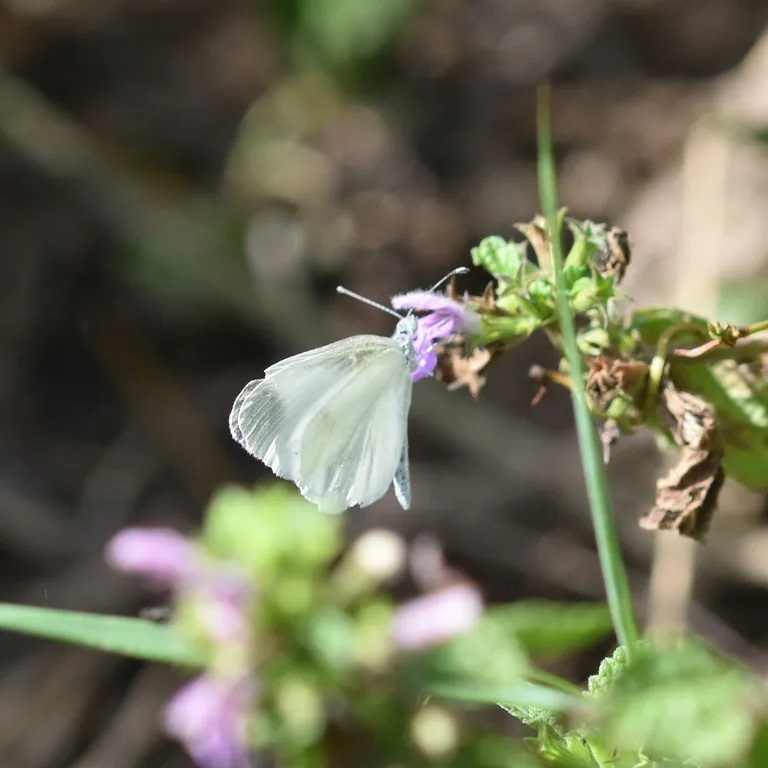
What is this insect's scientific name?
Leptidea sinapis/juvernica
